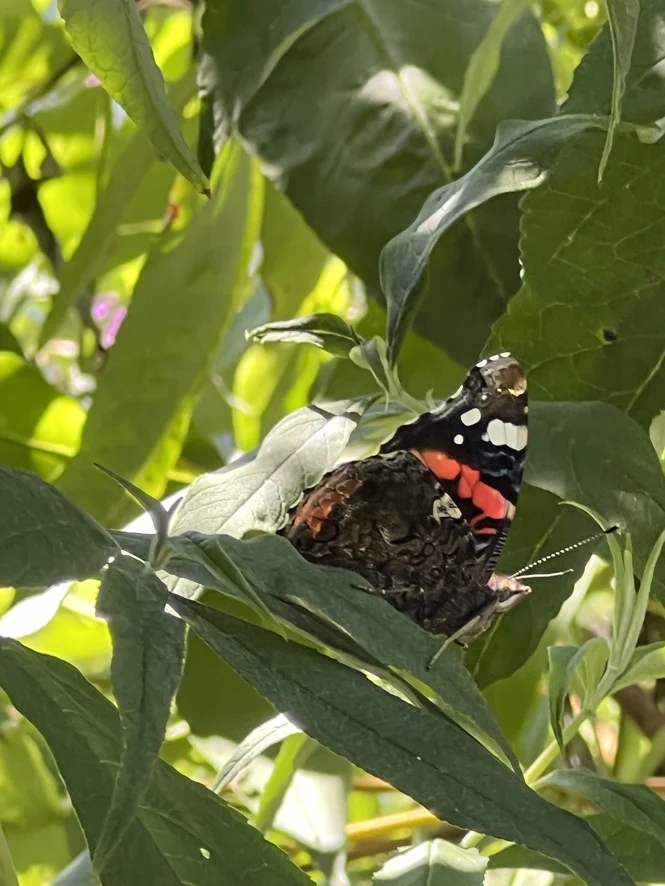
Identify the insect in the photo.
Vanessa atalanta
